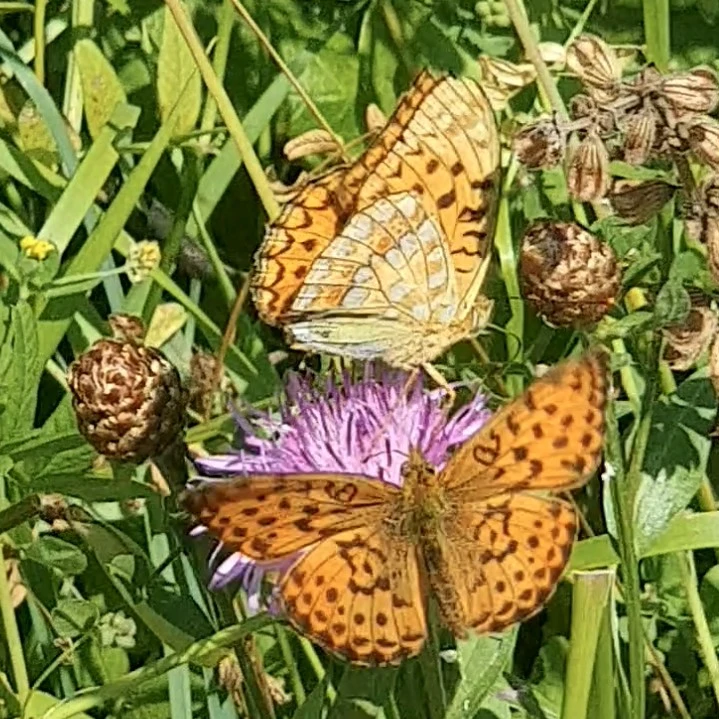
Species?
Fabriciana adippe
